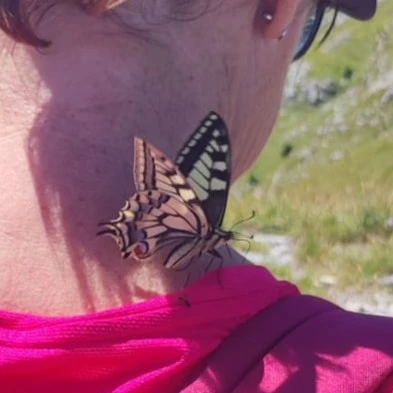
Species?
Papilio machaon
